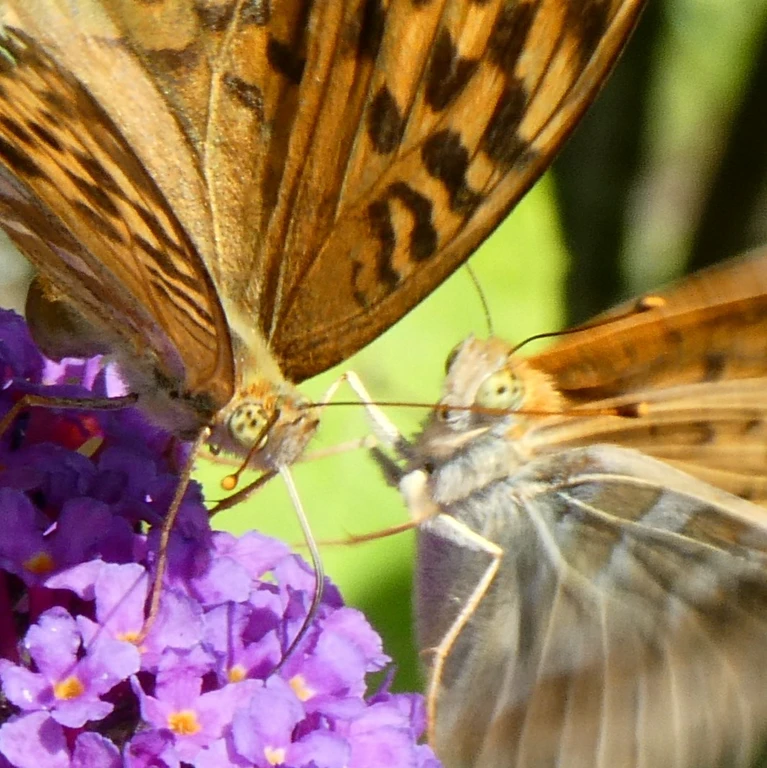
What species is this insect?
Argynnis paphia
